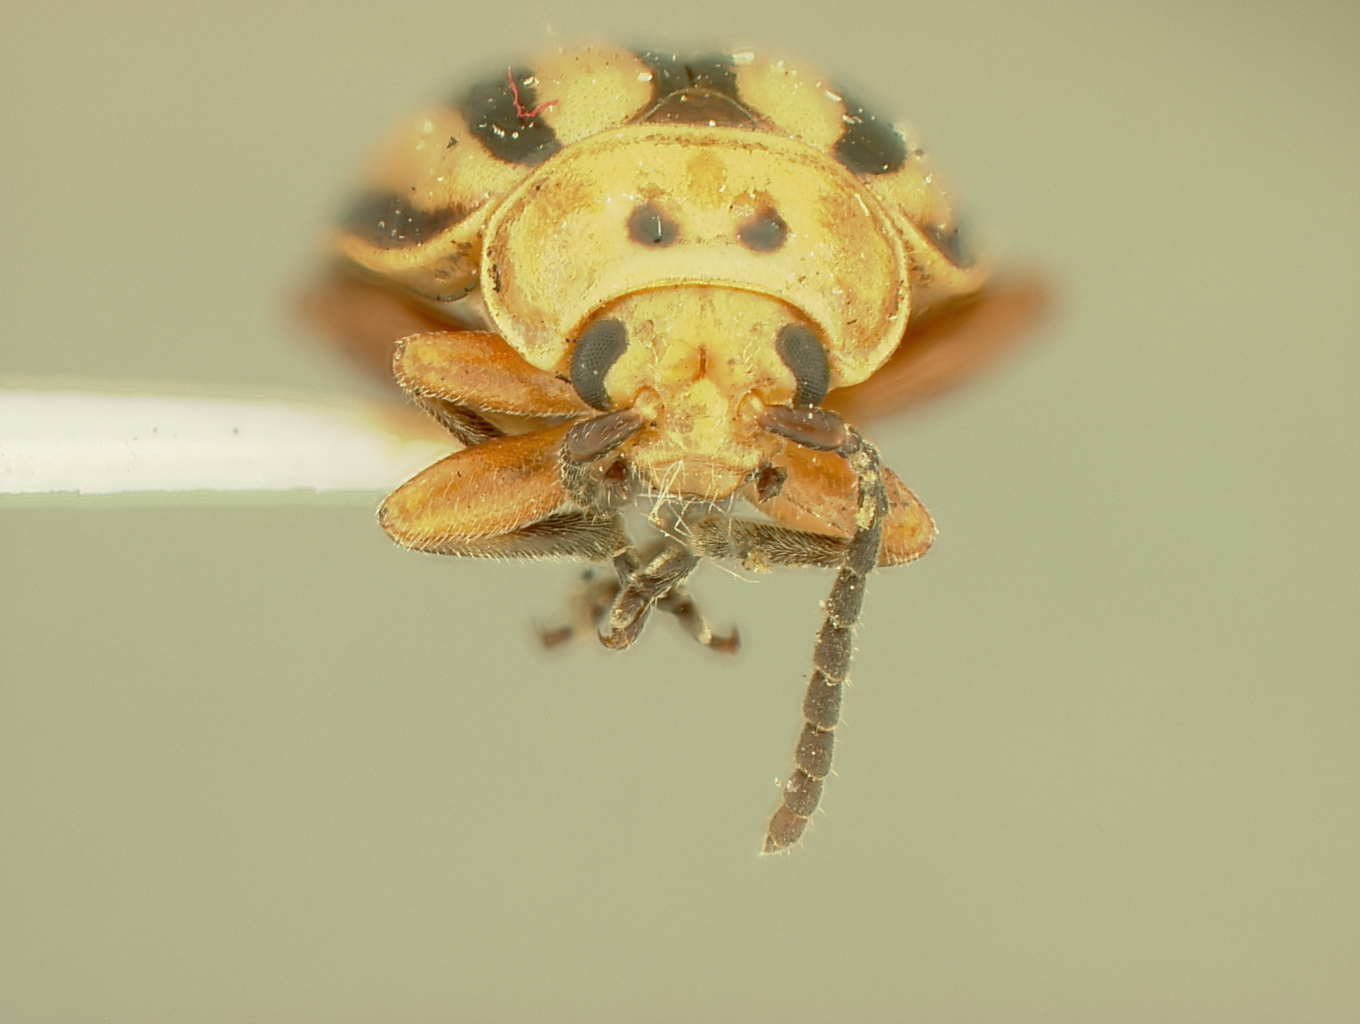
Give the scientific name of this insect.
Disonycha pulchra
